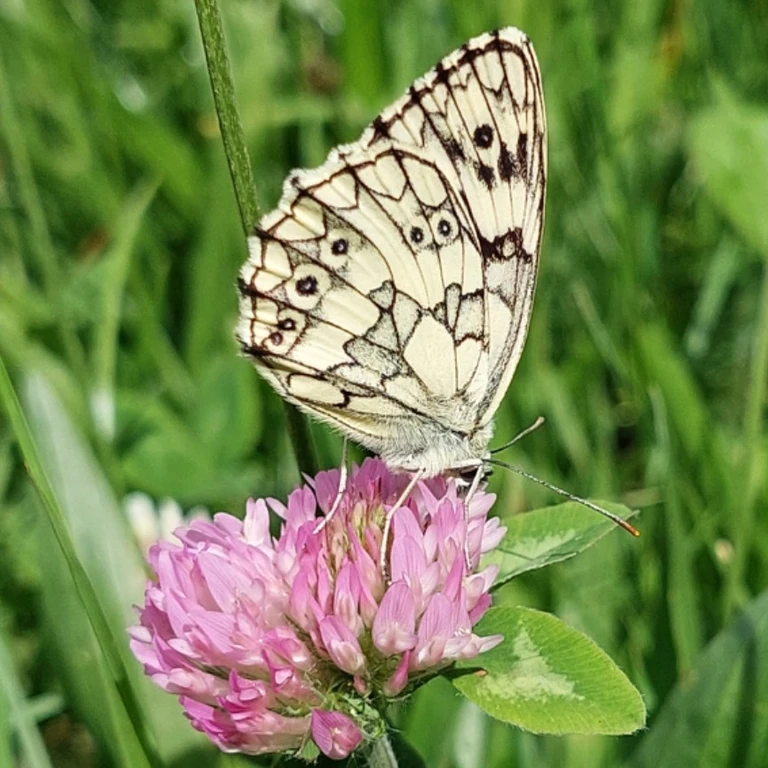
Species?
Melanargia galathea
